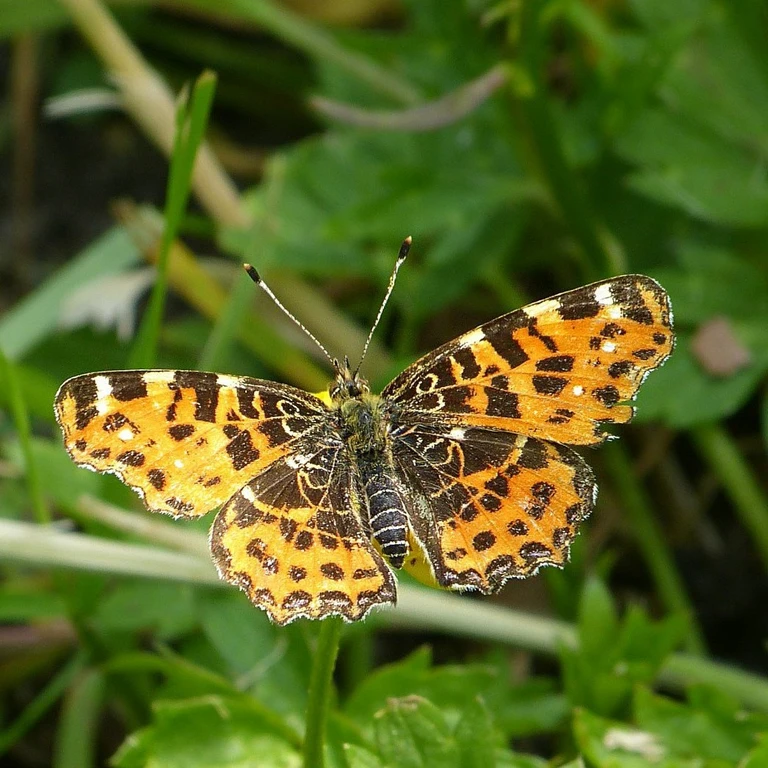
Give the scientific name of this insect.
Araschnia levana
